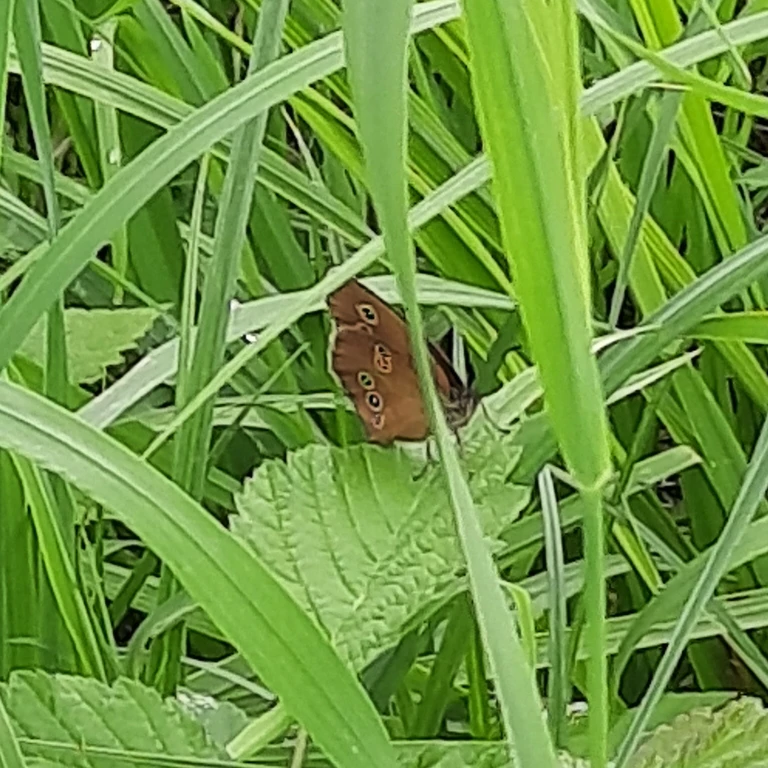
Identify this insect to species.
Aphantopus hyperantus
